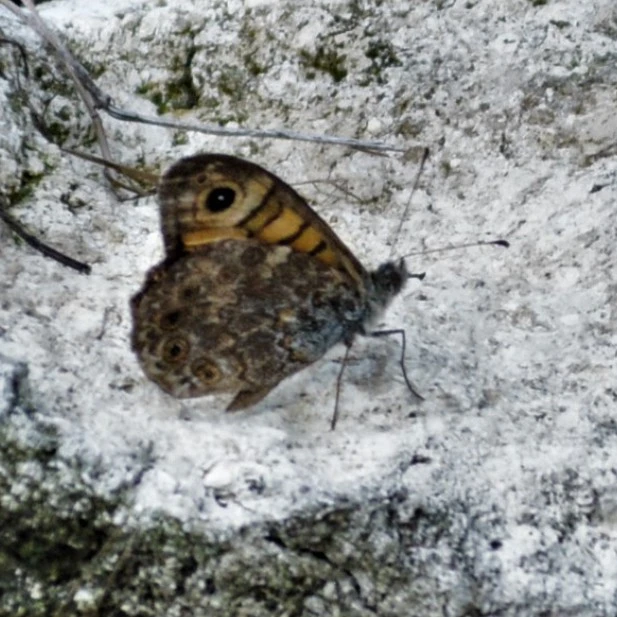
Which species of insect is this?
Lasiommata megera (also Pararge megera)
